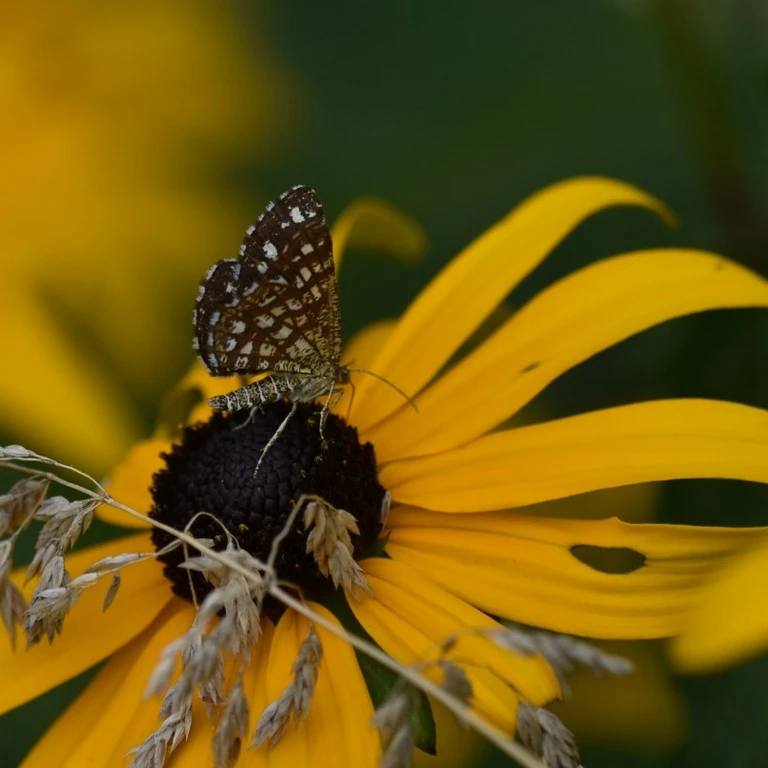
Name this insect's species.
Chiasmia clathrata
